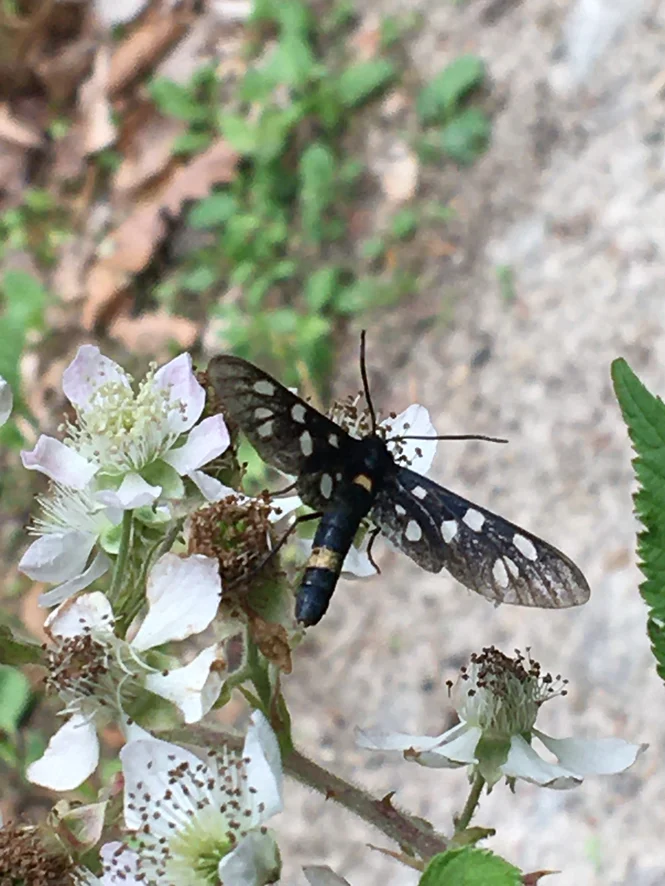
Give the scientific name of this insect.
Amata phegea
